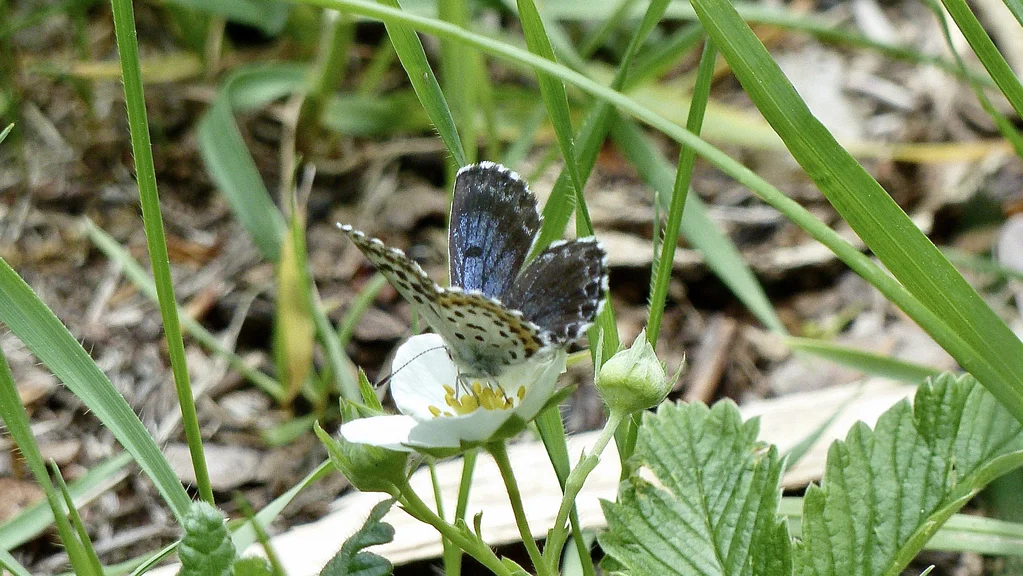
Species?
Scolitantides orion
